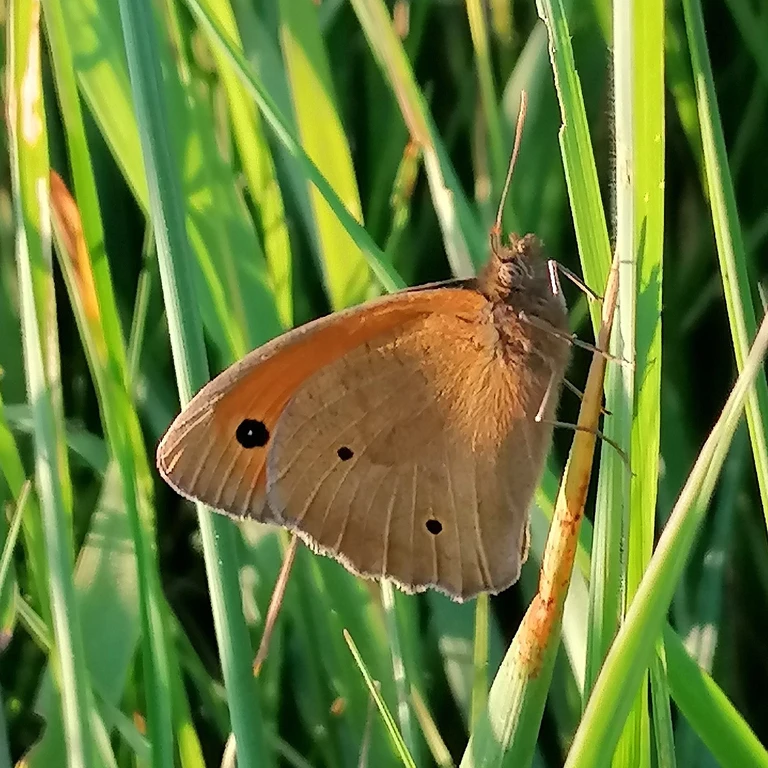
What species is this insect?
Maniola jurtina
